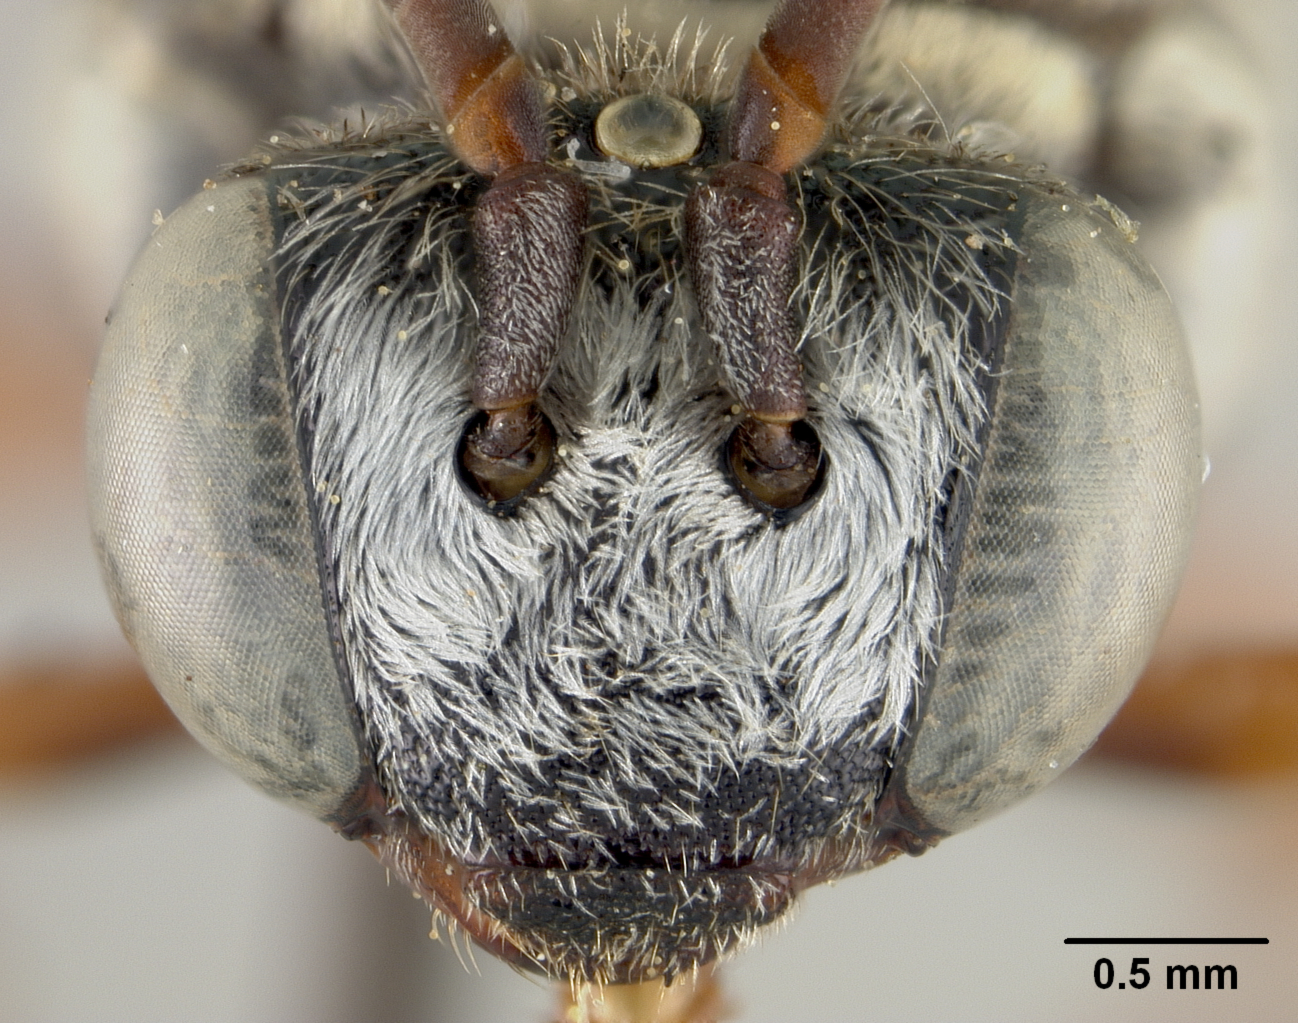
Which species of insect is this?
Epeolus sarothrinus
